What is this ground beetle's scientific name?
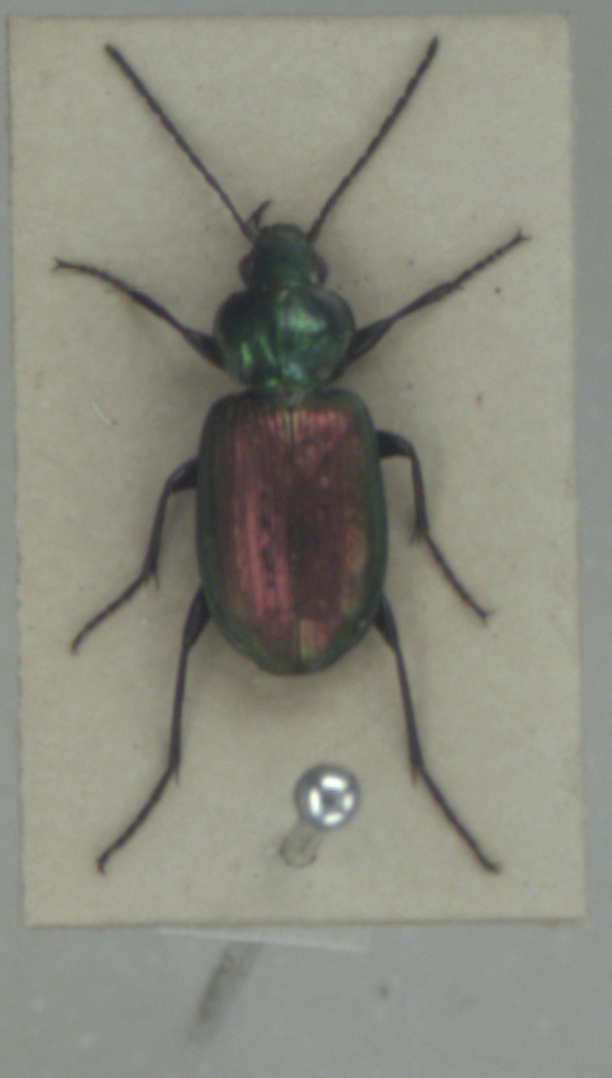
Agonum sexpunctatum
